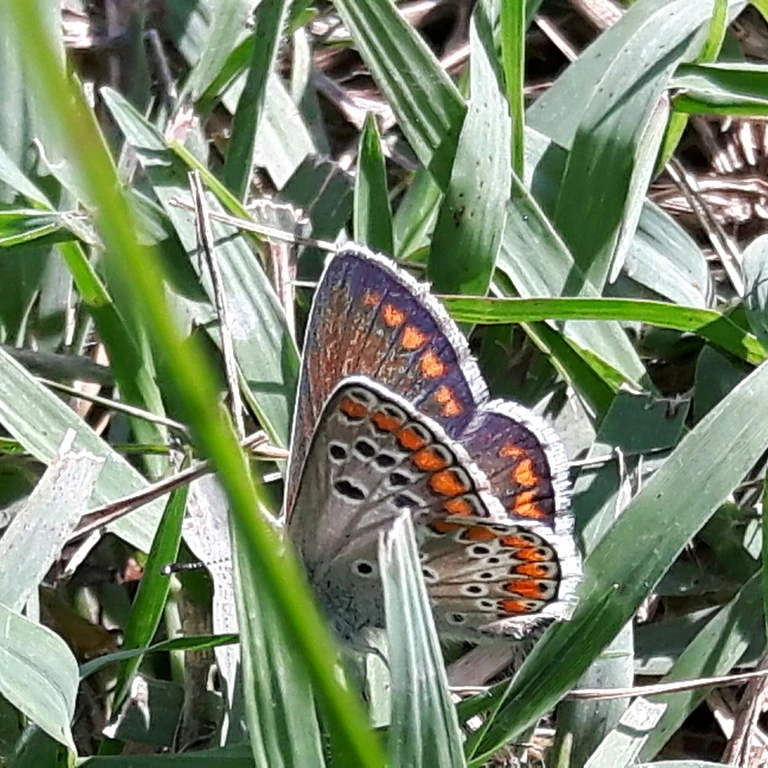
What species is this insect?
Aricia agestis/artaxerxes
